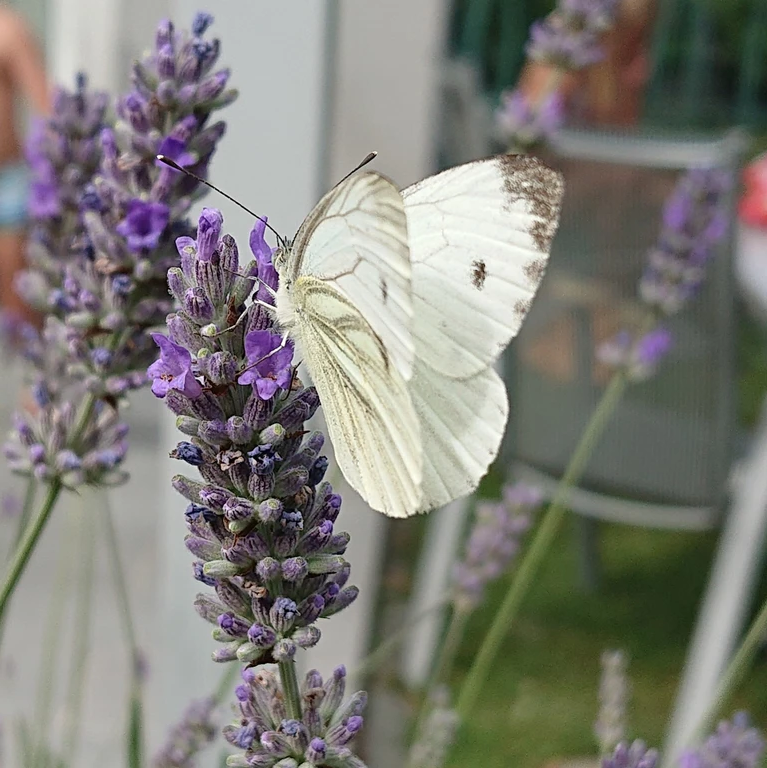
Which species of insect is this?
Pieris napi
